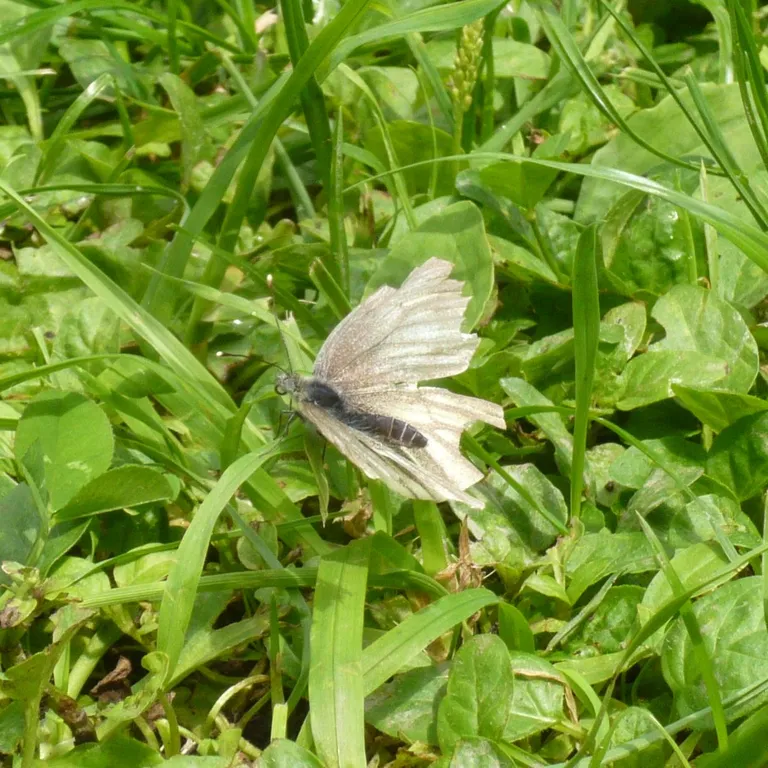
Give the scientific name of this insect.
Pieris bryoniae
